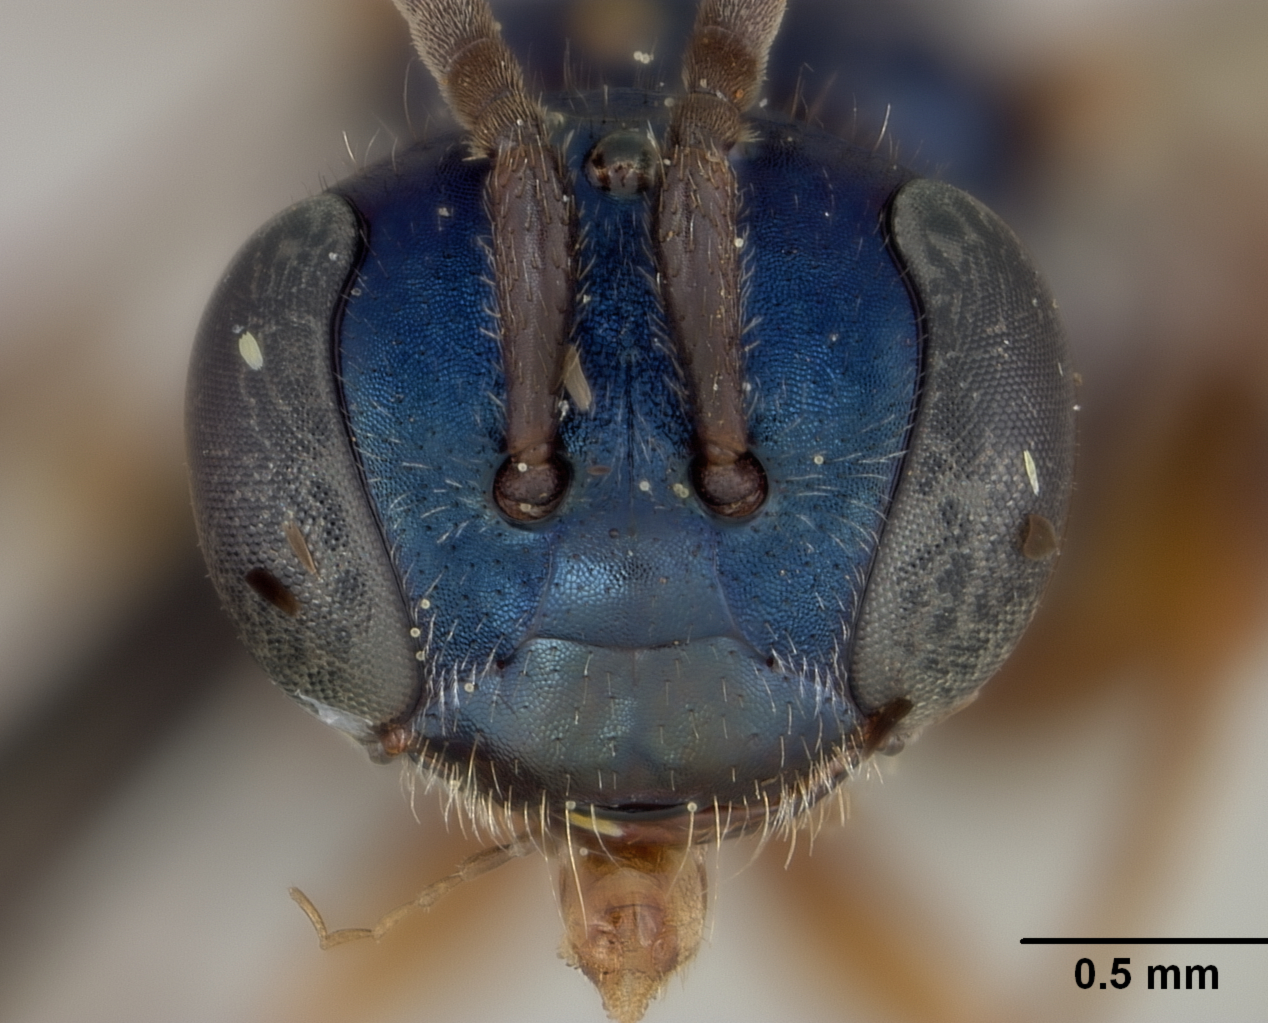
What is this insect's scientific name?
Halictus stevensoni
